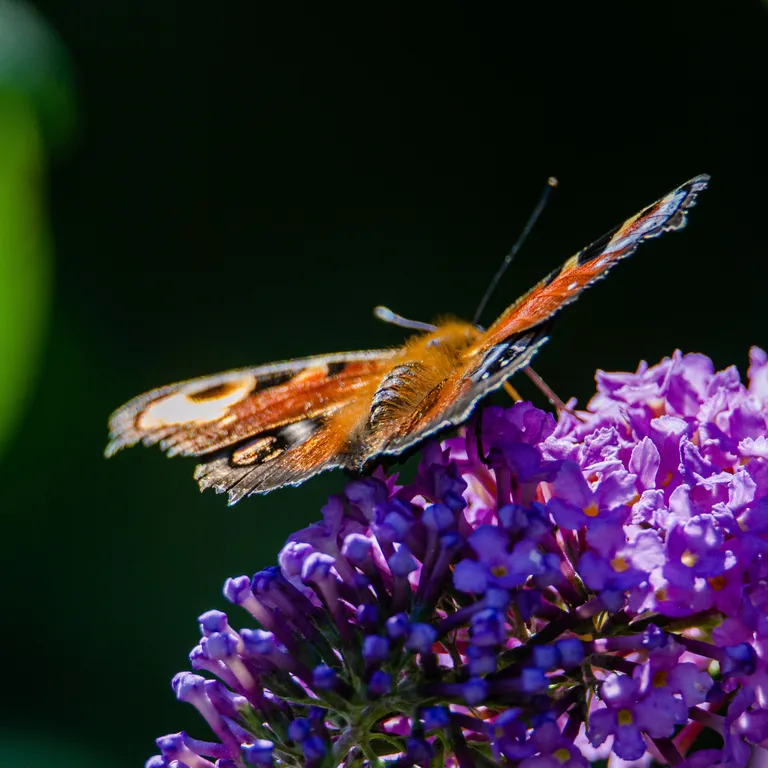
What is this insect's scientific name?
Aglais io
